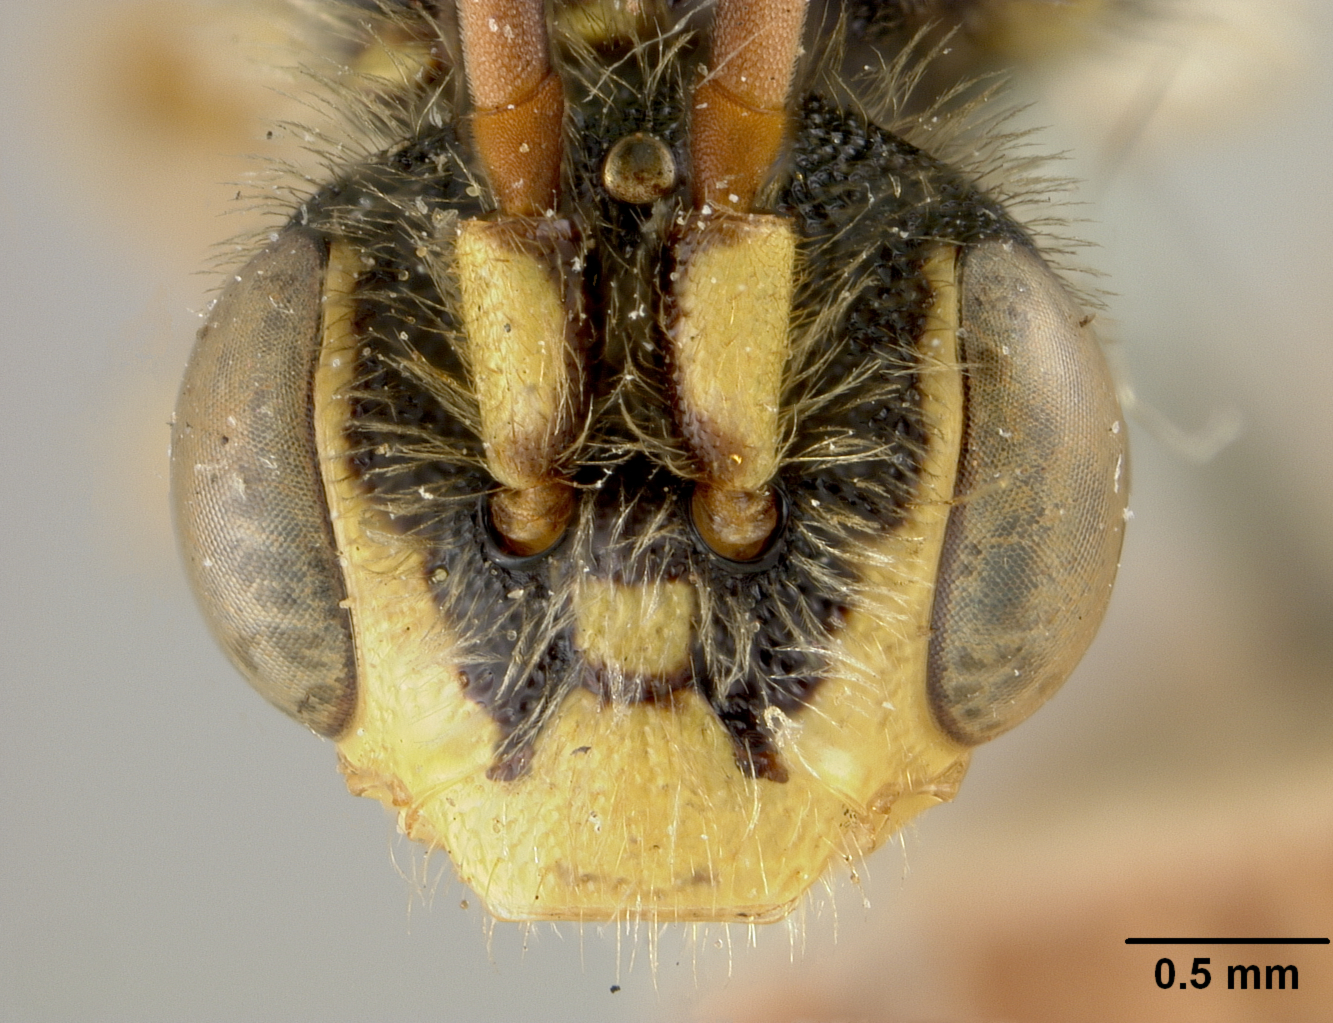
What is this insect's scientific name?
Nomada subrutila
